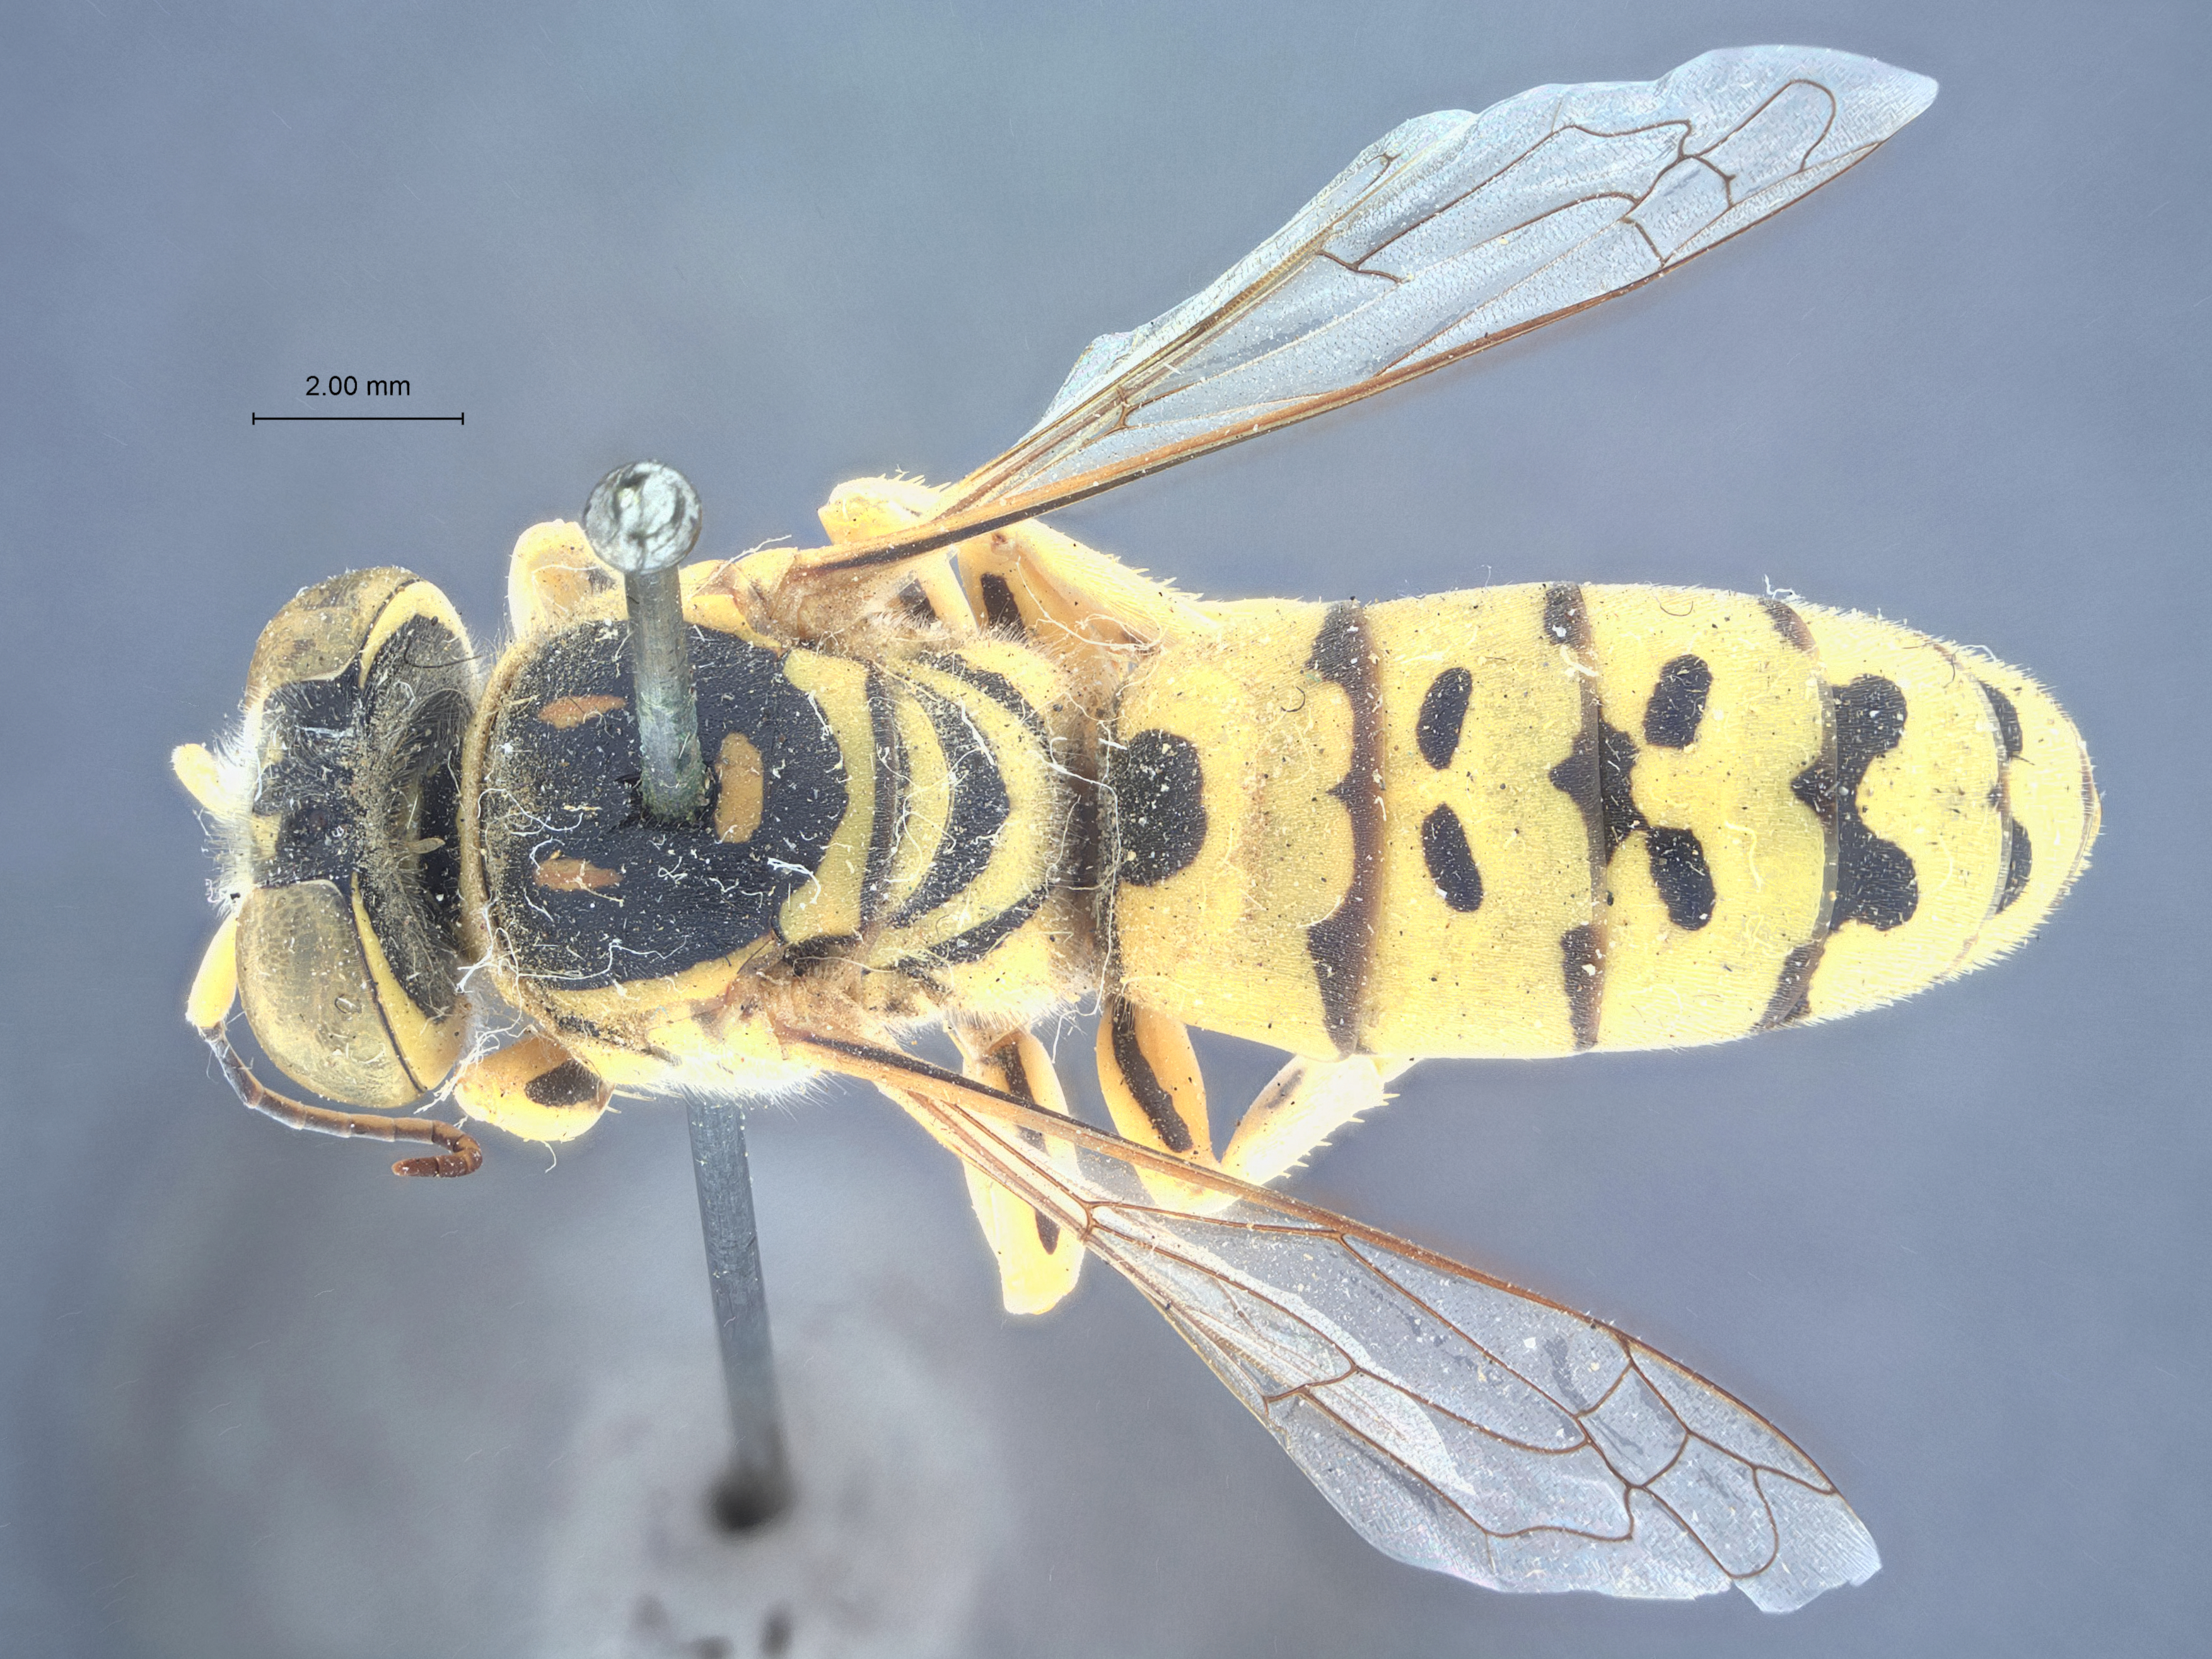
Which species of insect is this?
Monedula tenuicornis
